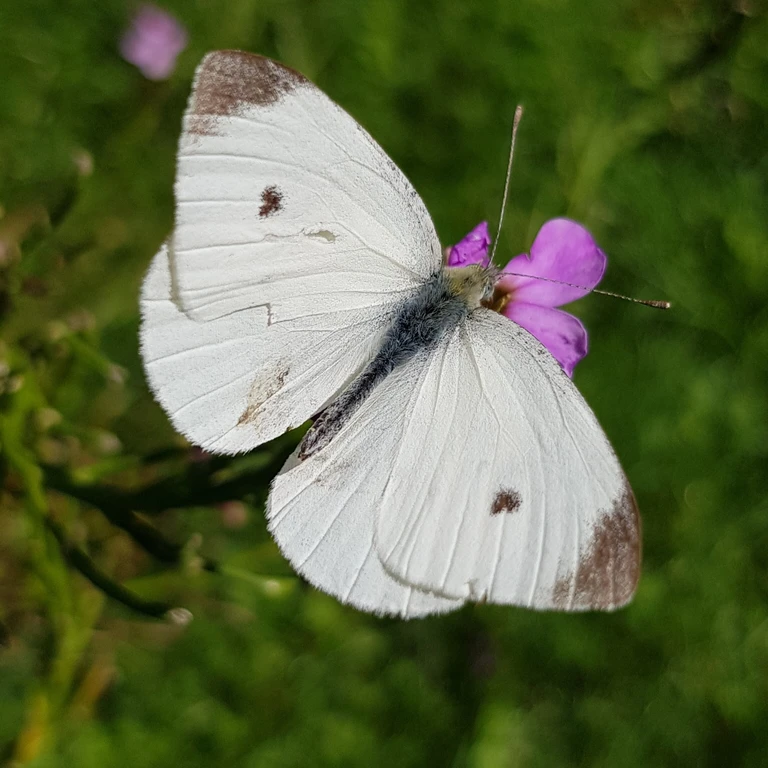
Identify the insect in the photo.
Pieris rapae
